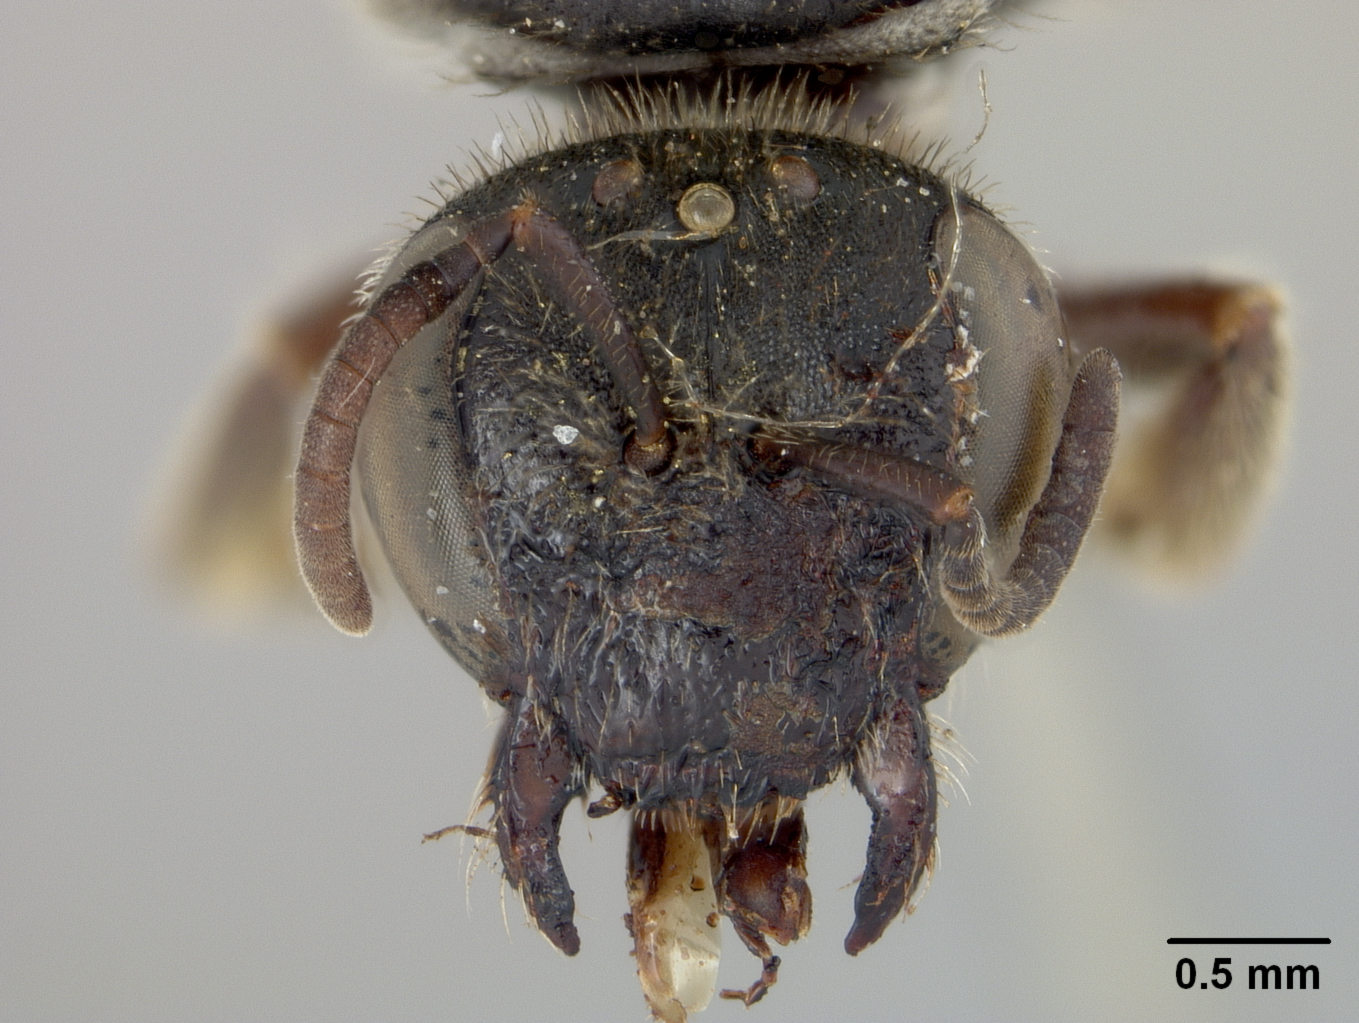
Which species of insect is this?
Halictus instabilis
